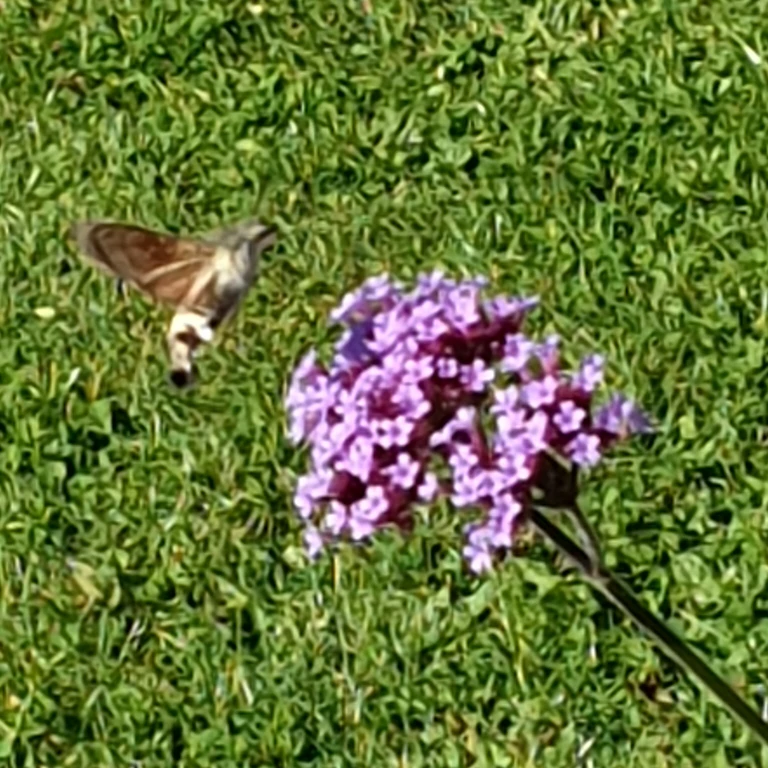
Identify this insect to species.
Macroglossum stellatarum
